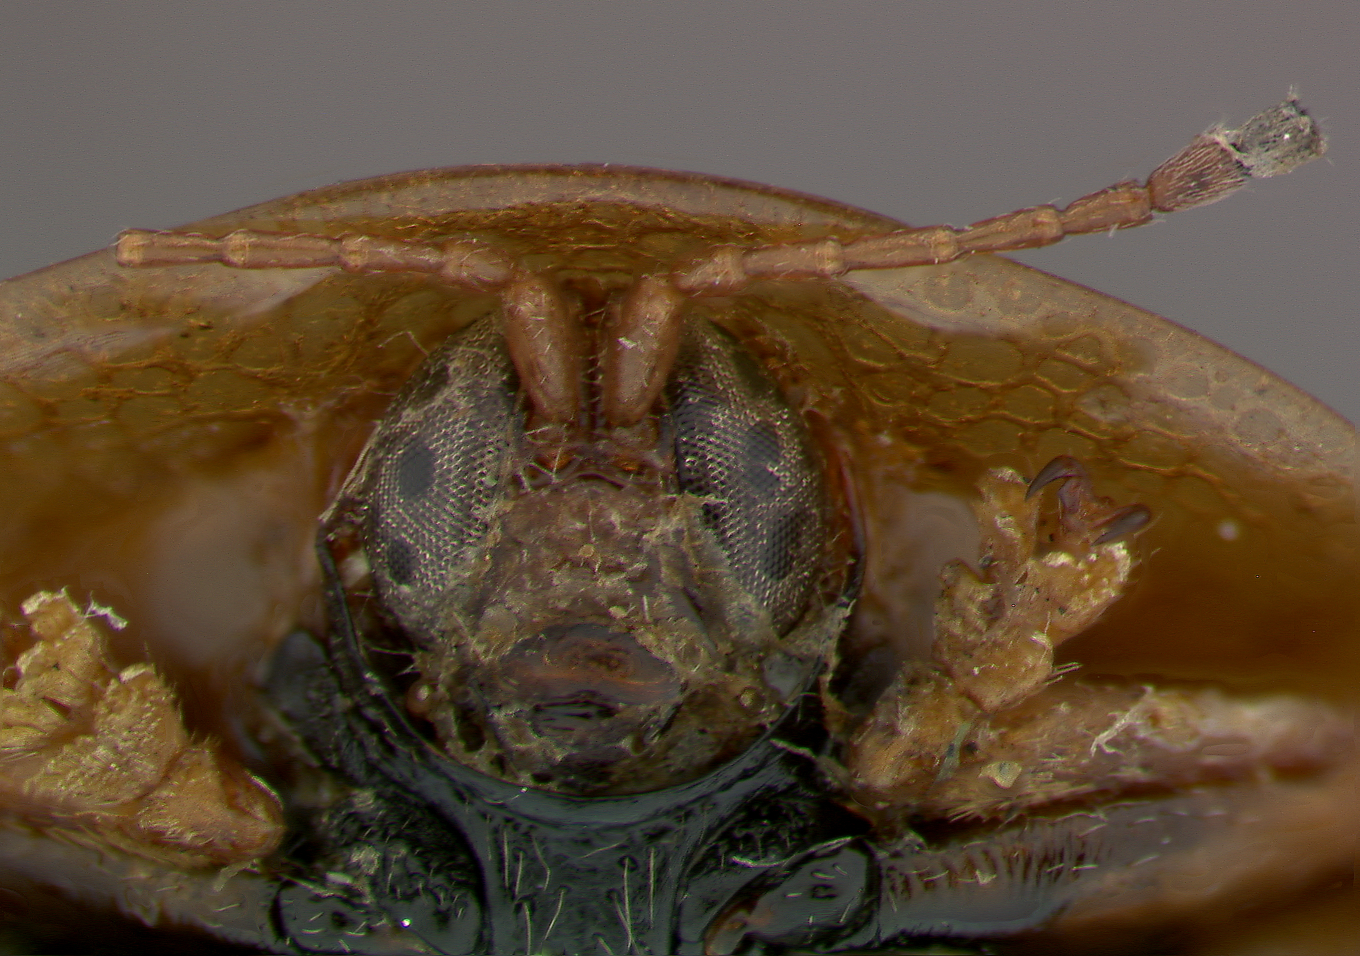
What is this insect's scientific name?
Metriona bicolor
